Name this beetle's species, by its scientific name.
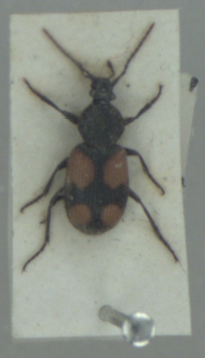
Panagaeus bipustulatus
